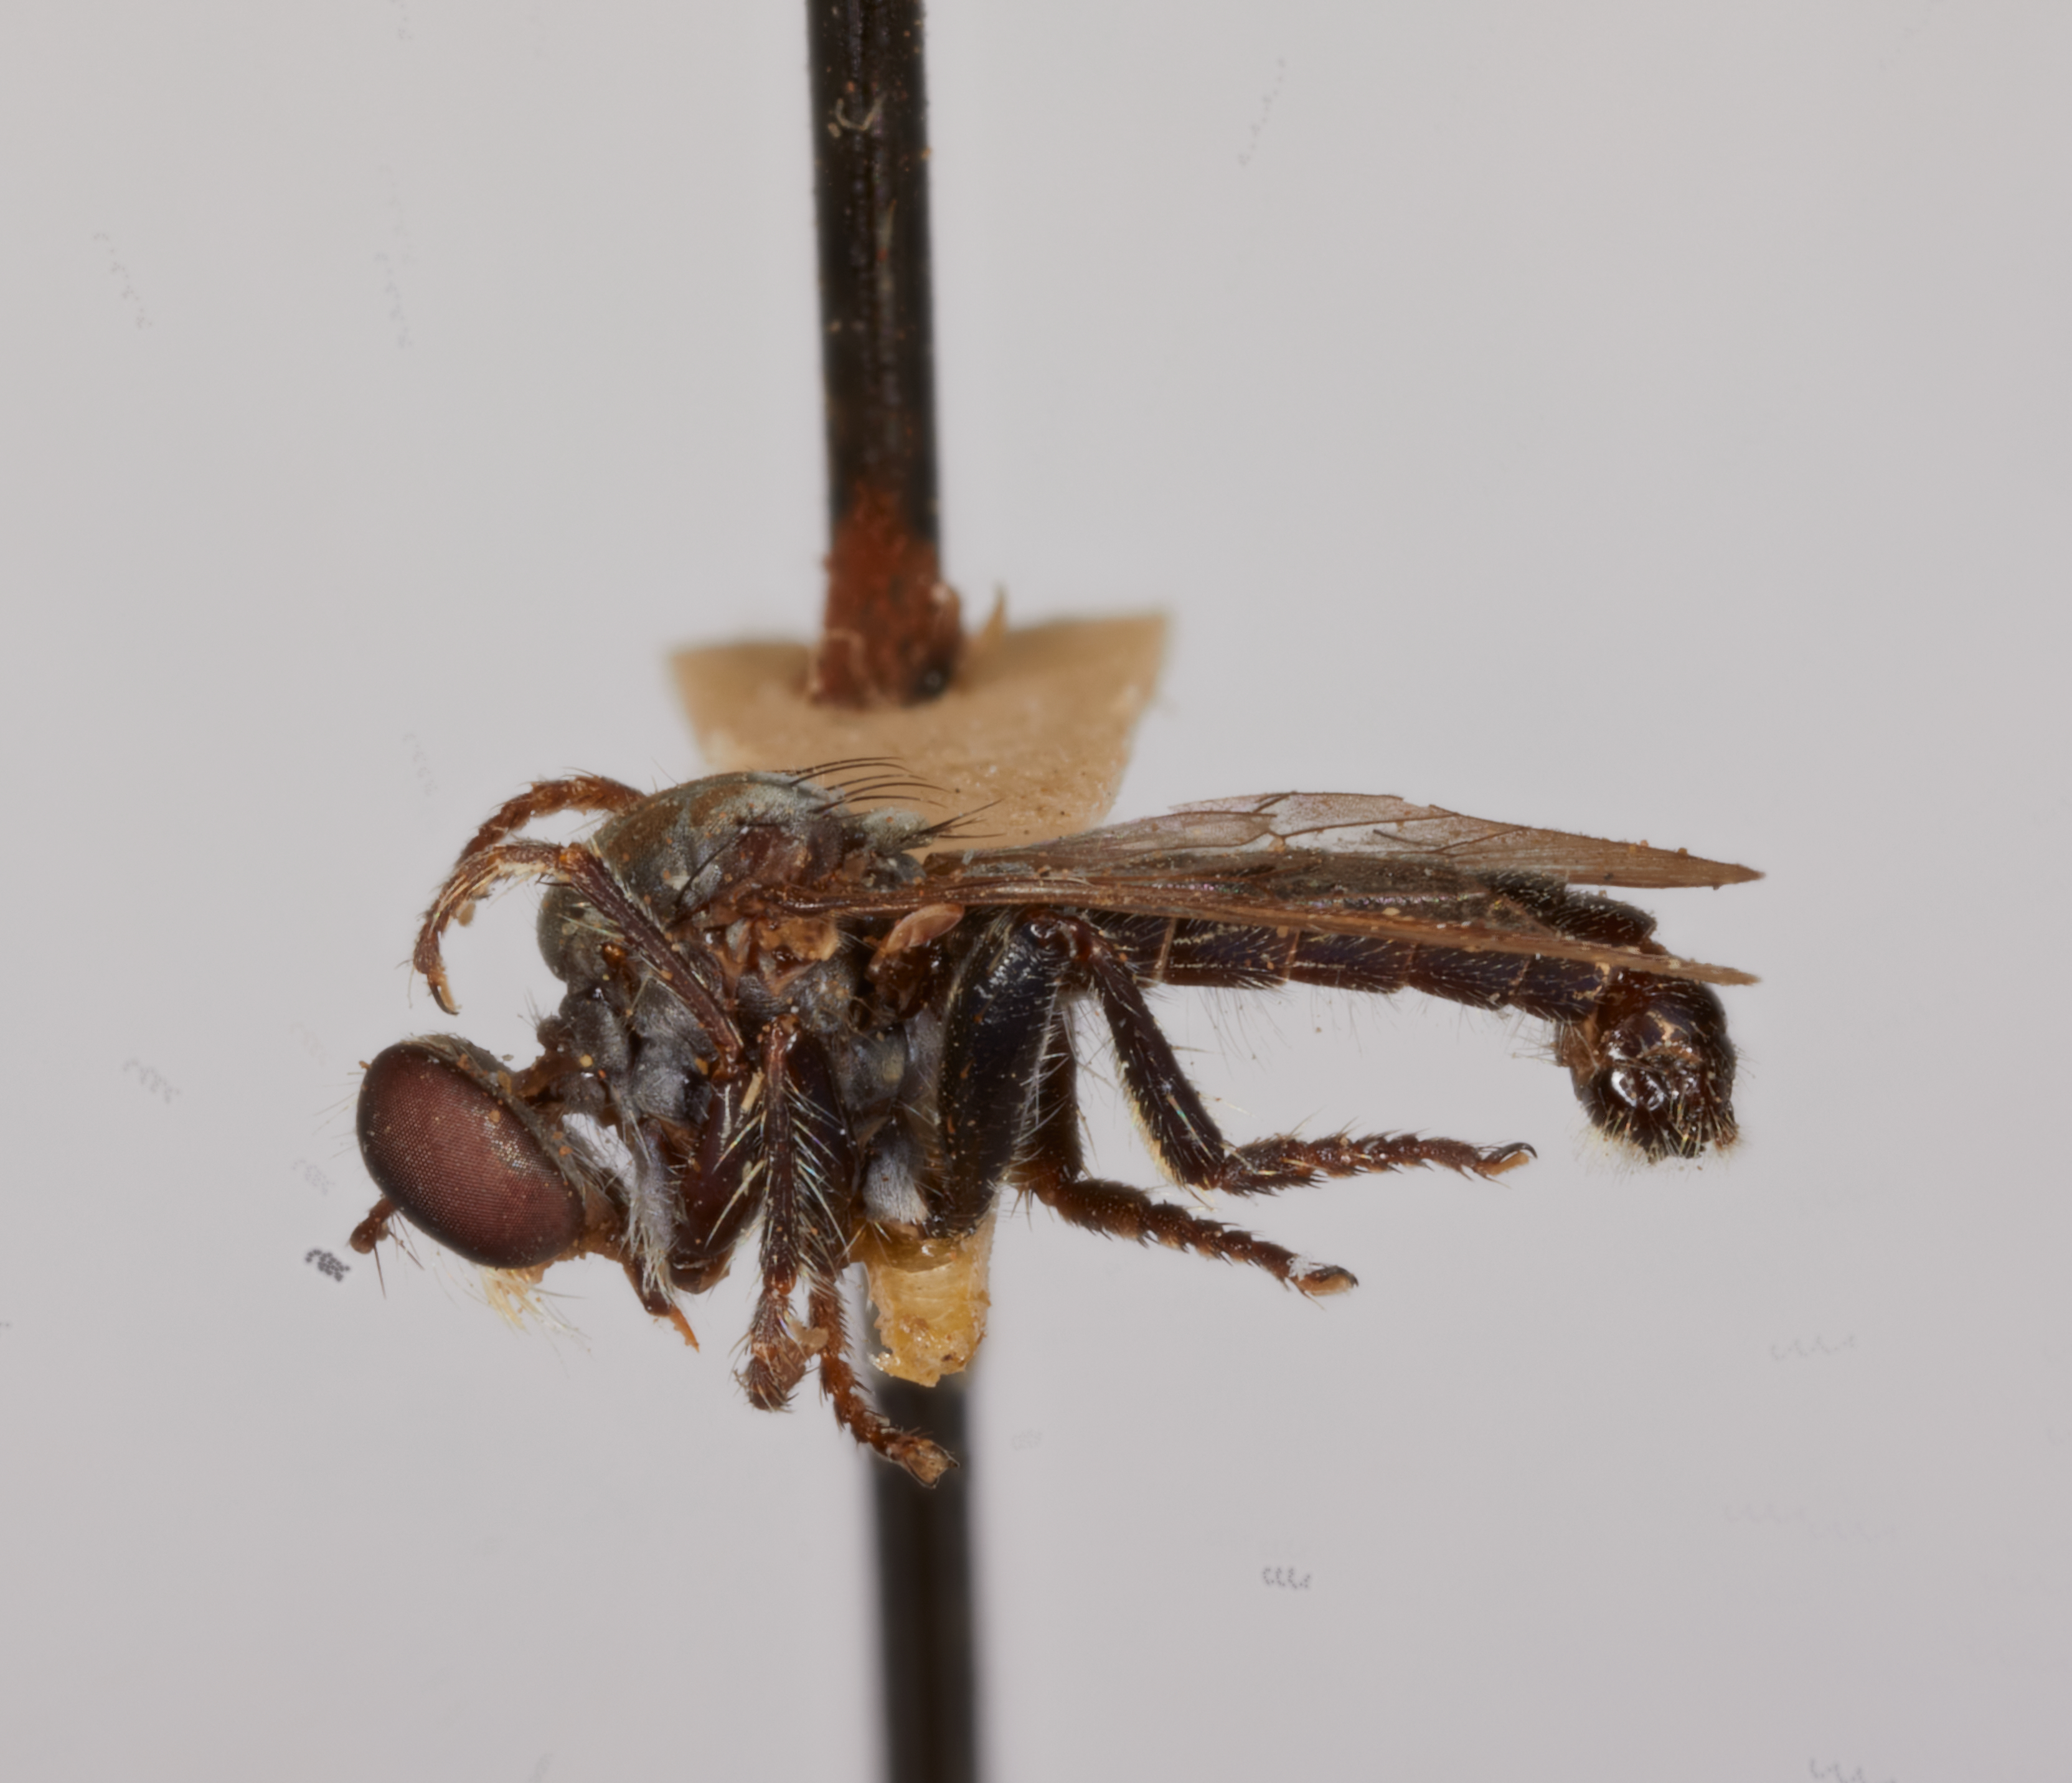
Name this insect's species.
Hadrokolos pritchardi
